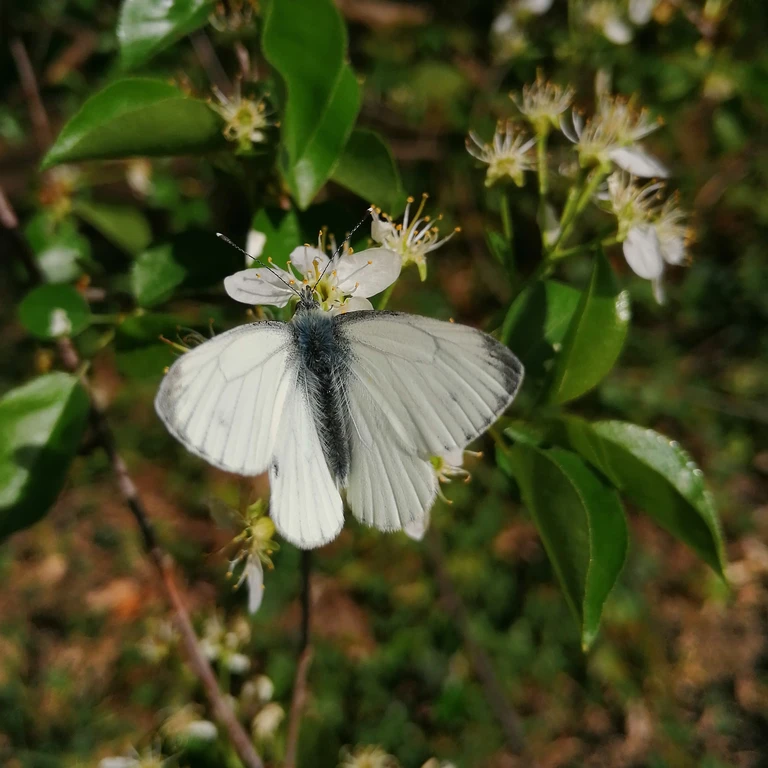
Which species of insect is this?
Pieris napi
